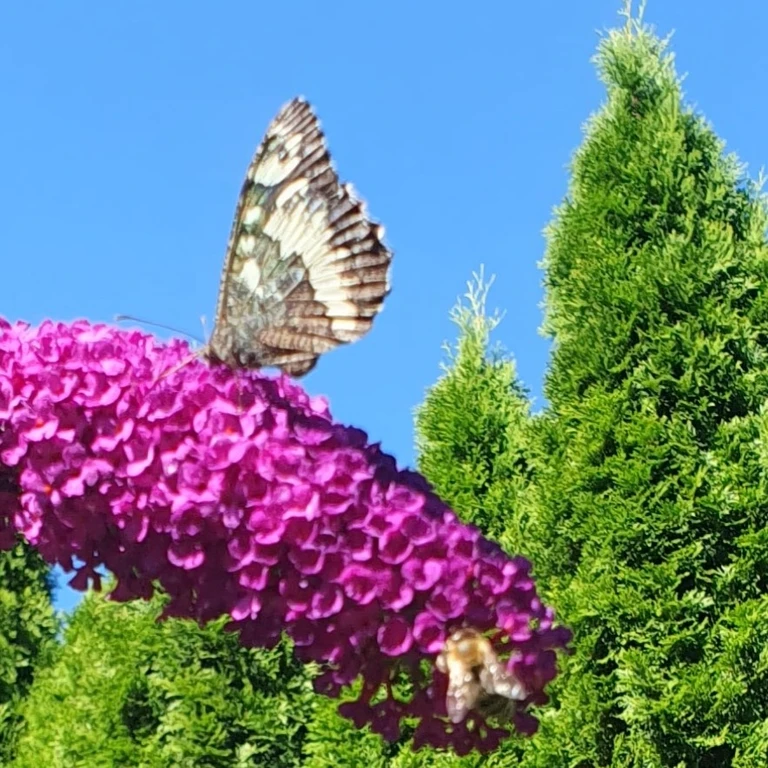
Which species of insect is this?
Brintesia circe
